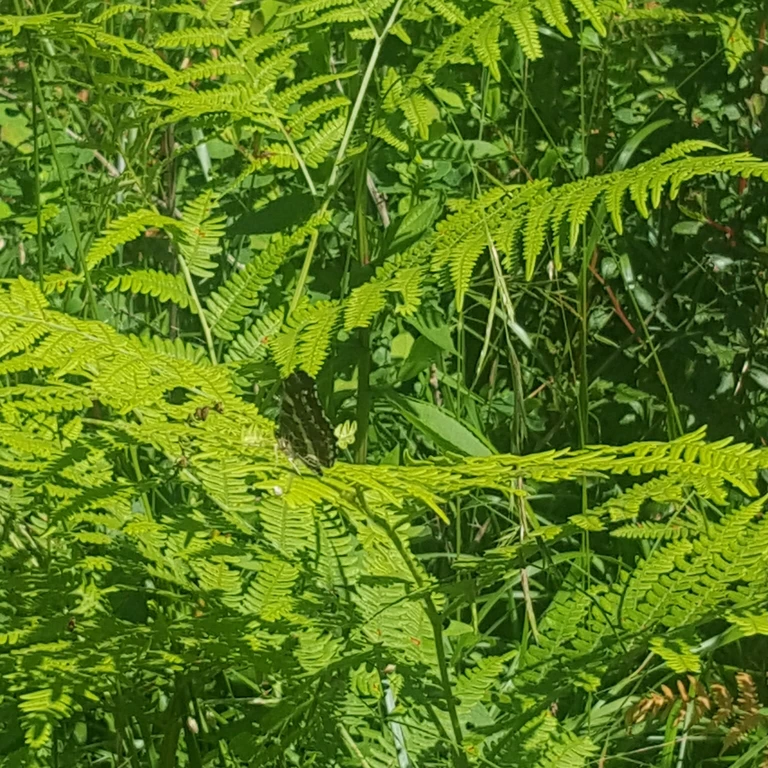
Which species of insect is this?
Araschnia levana
